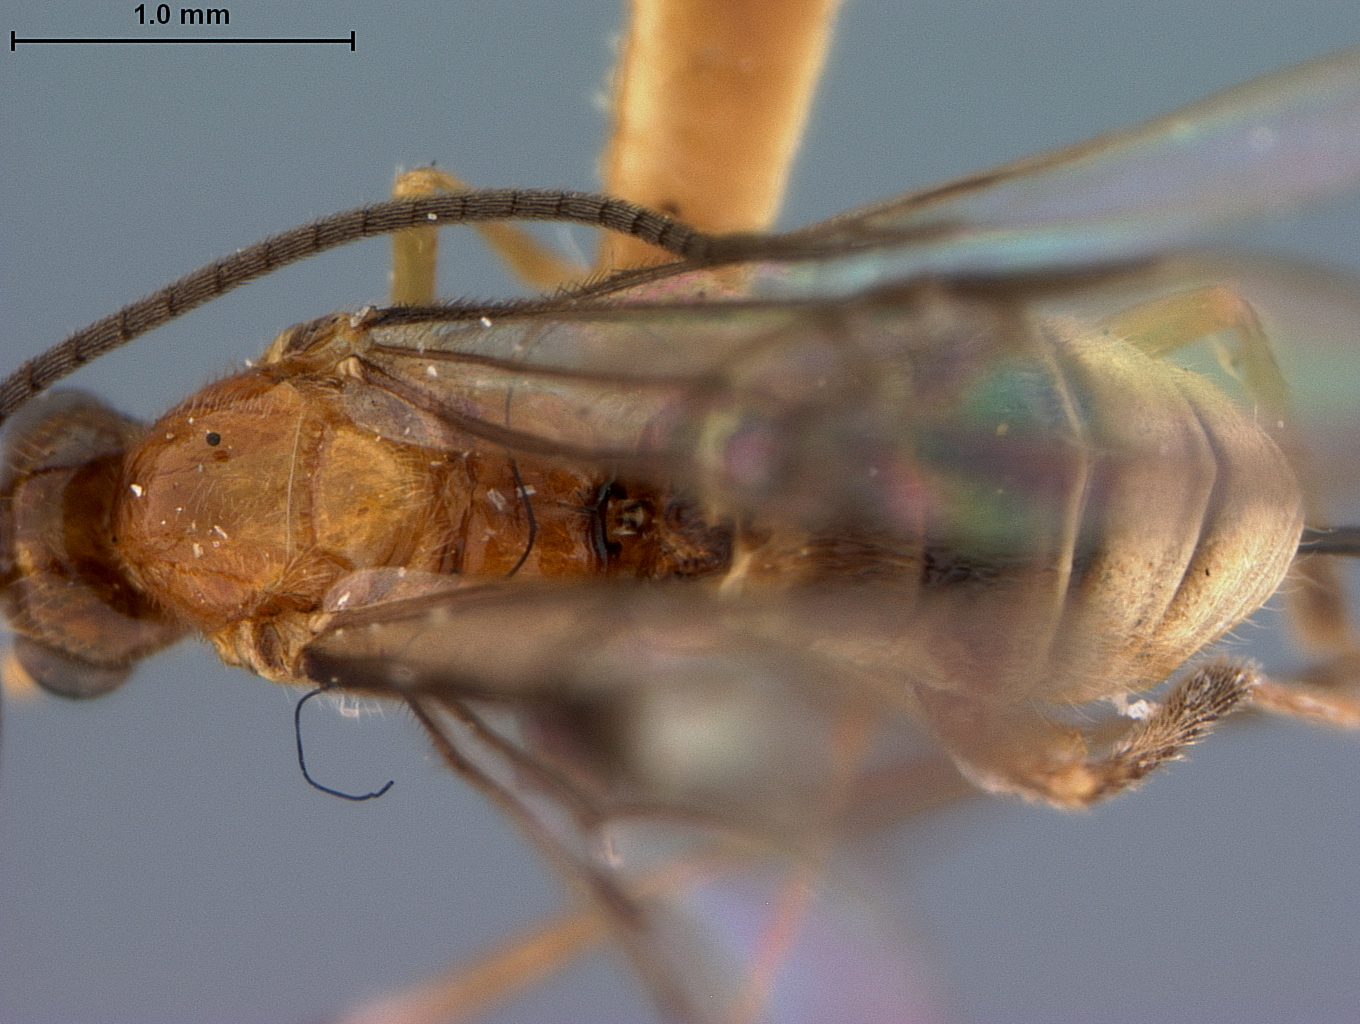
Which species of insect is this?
Microbracon lendicivorus
